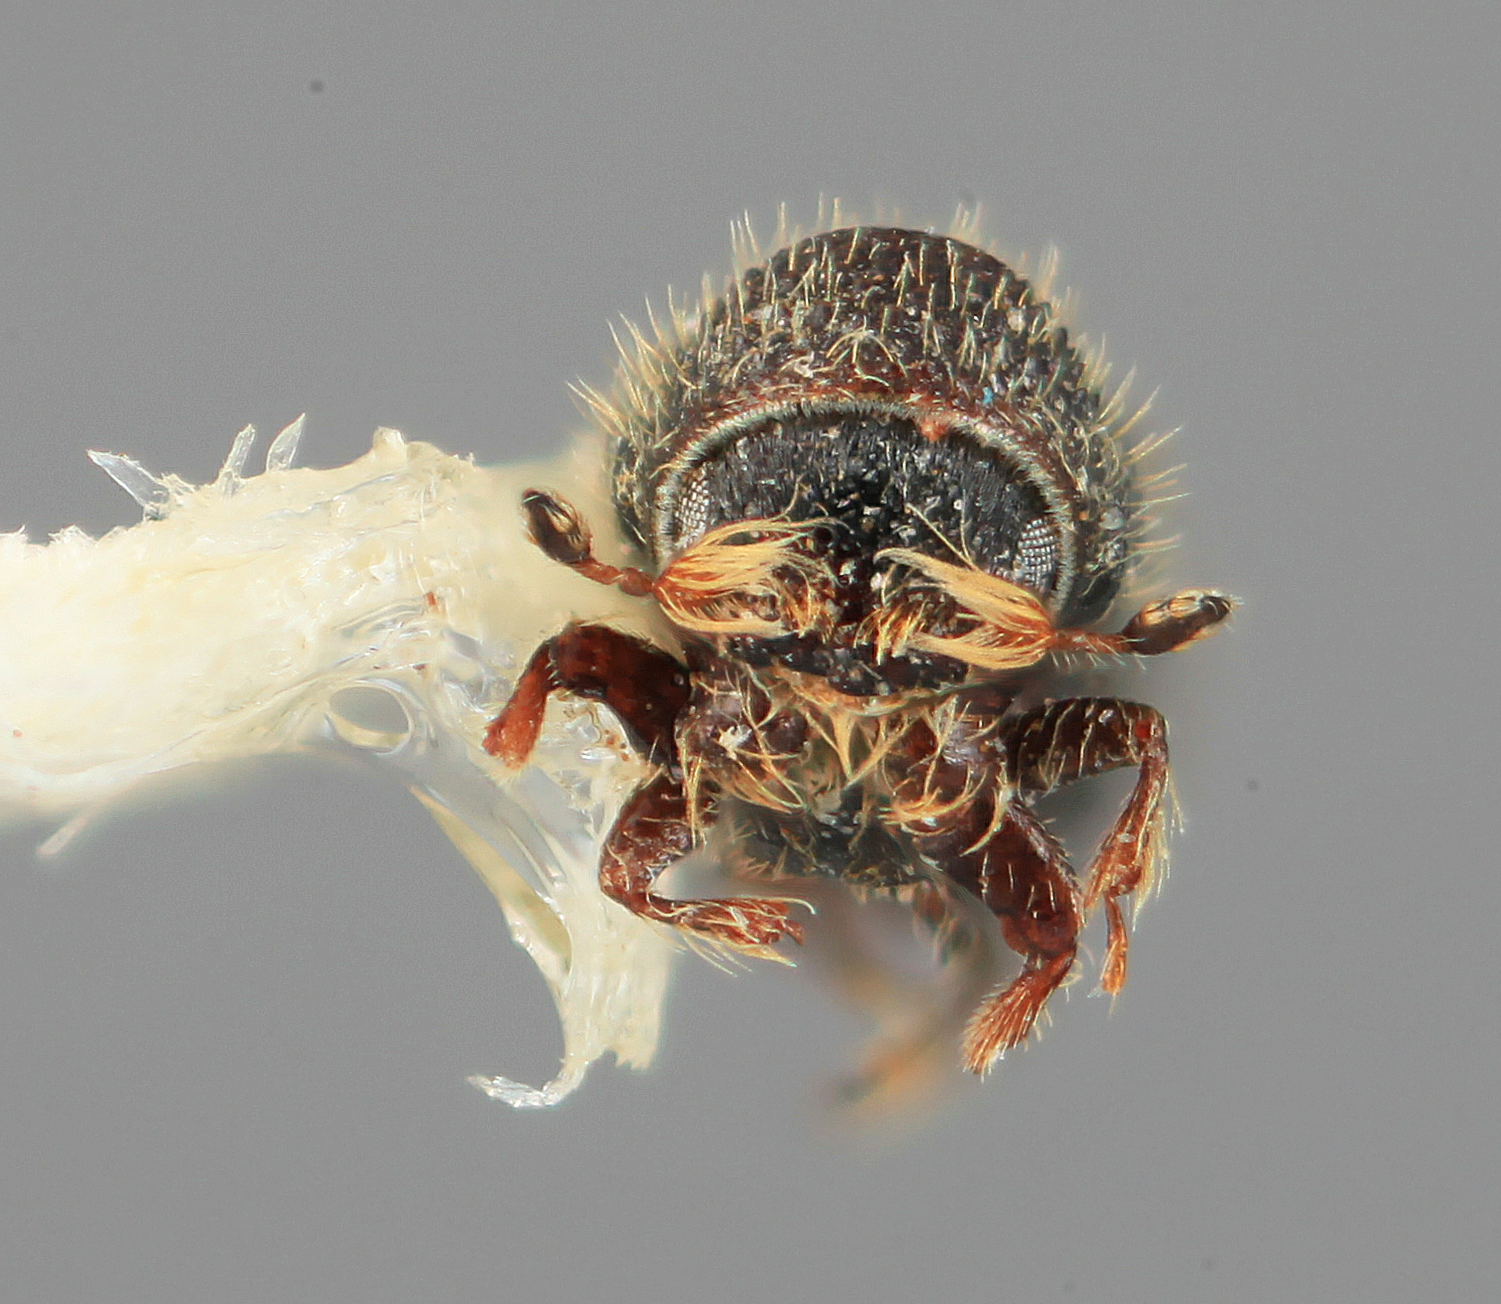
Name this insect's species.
Phloeocleptus ardis
